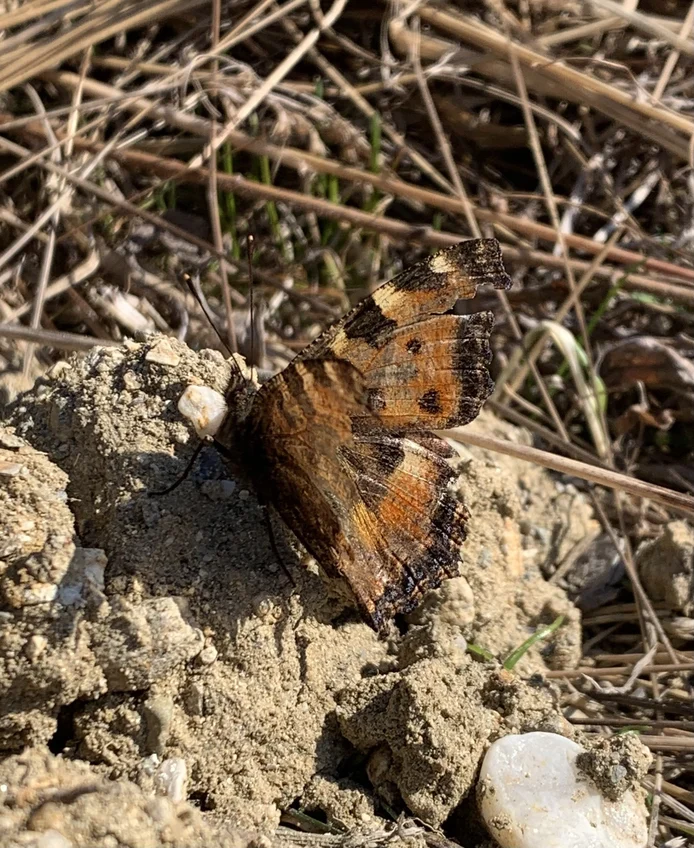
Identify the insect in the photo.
Nymphalis polychloros
